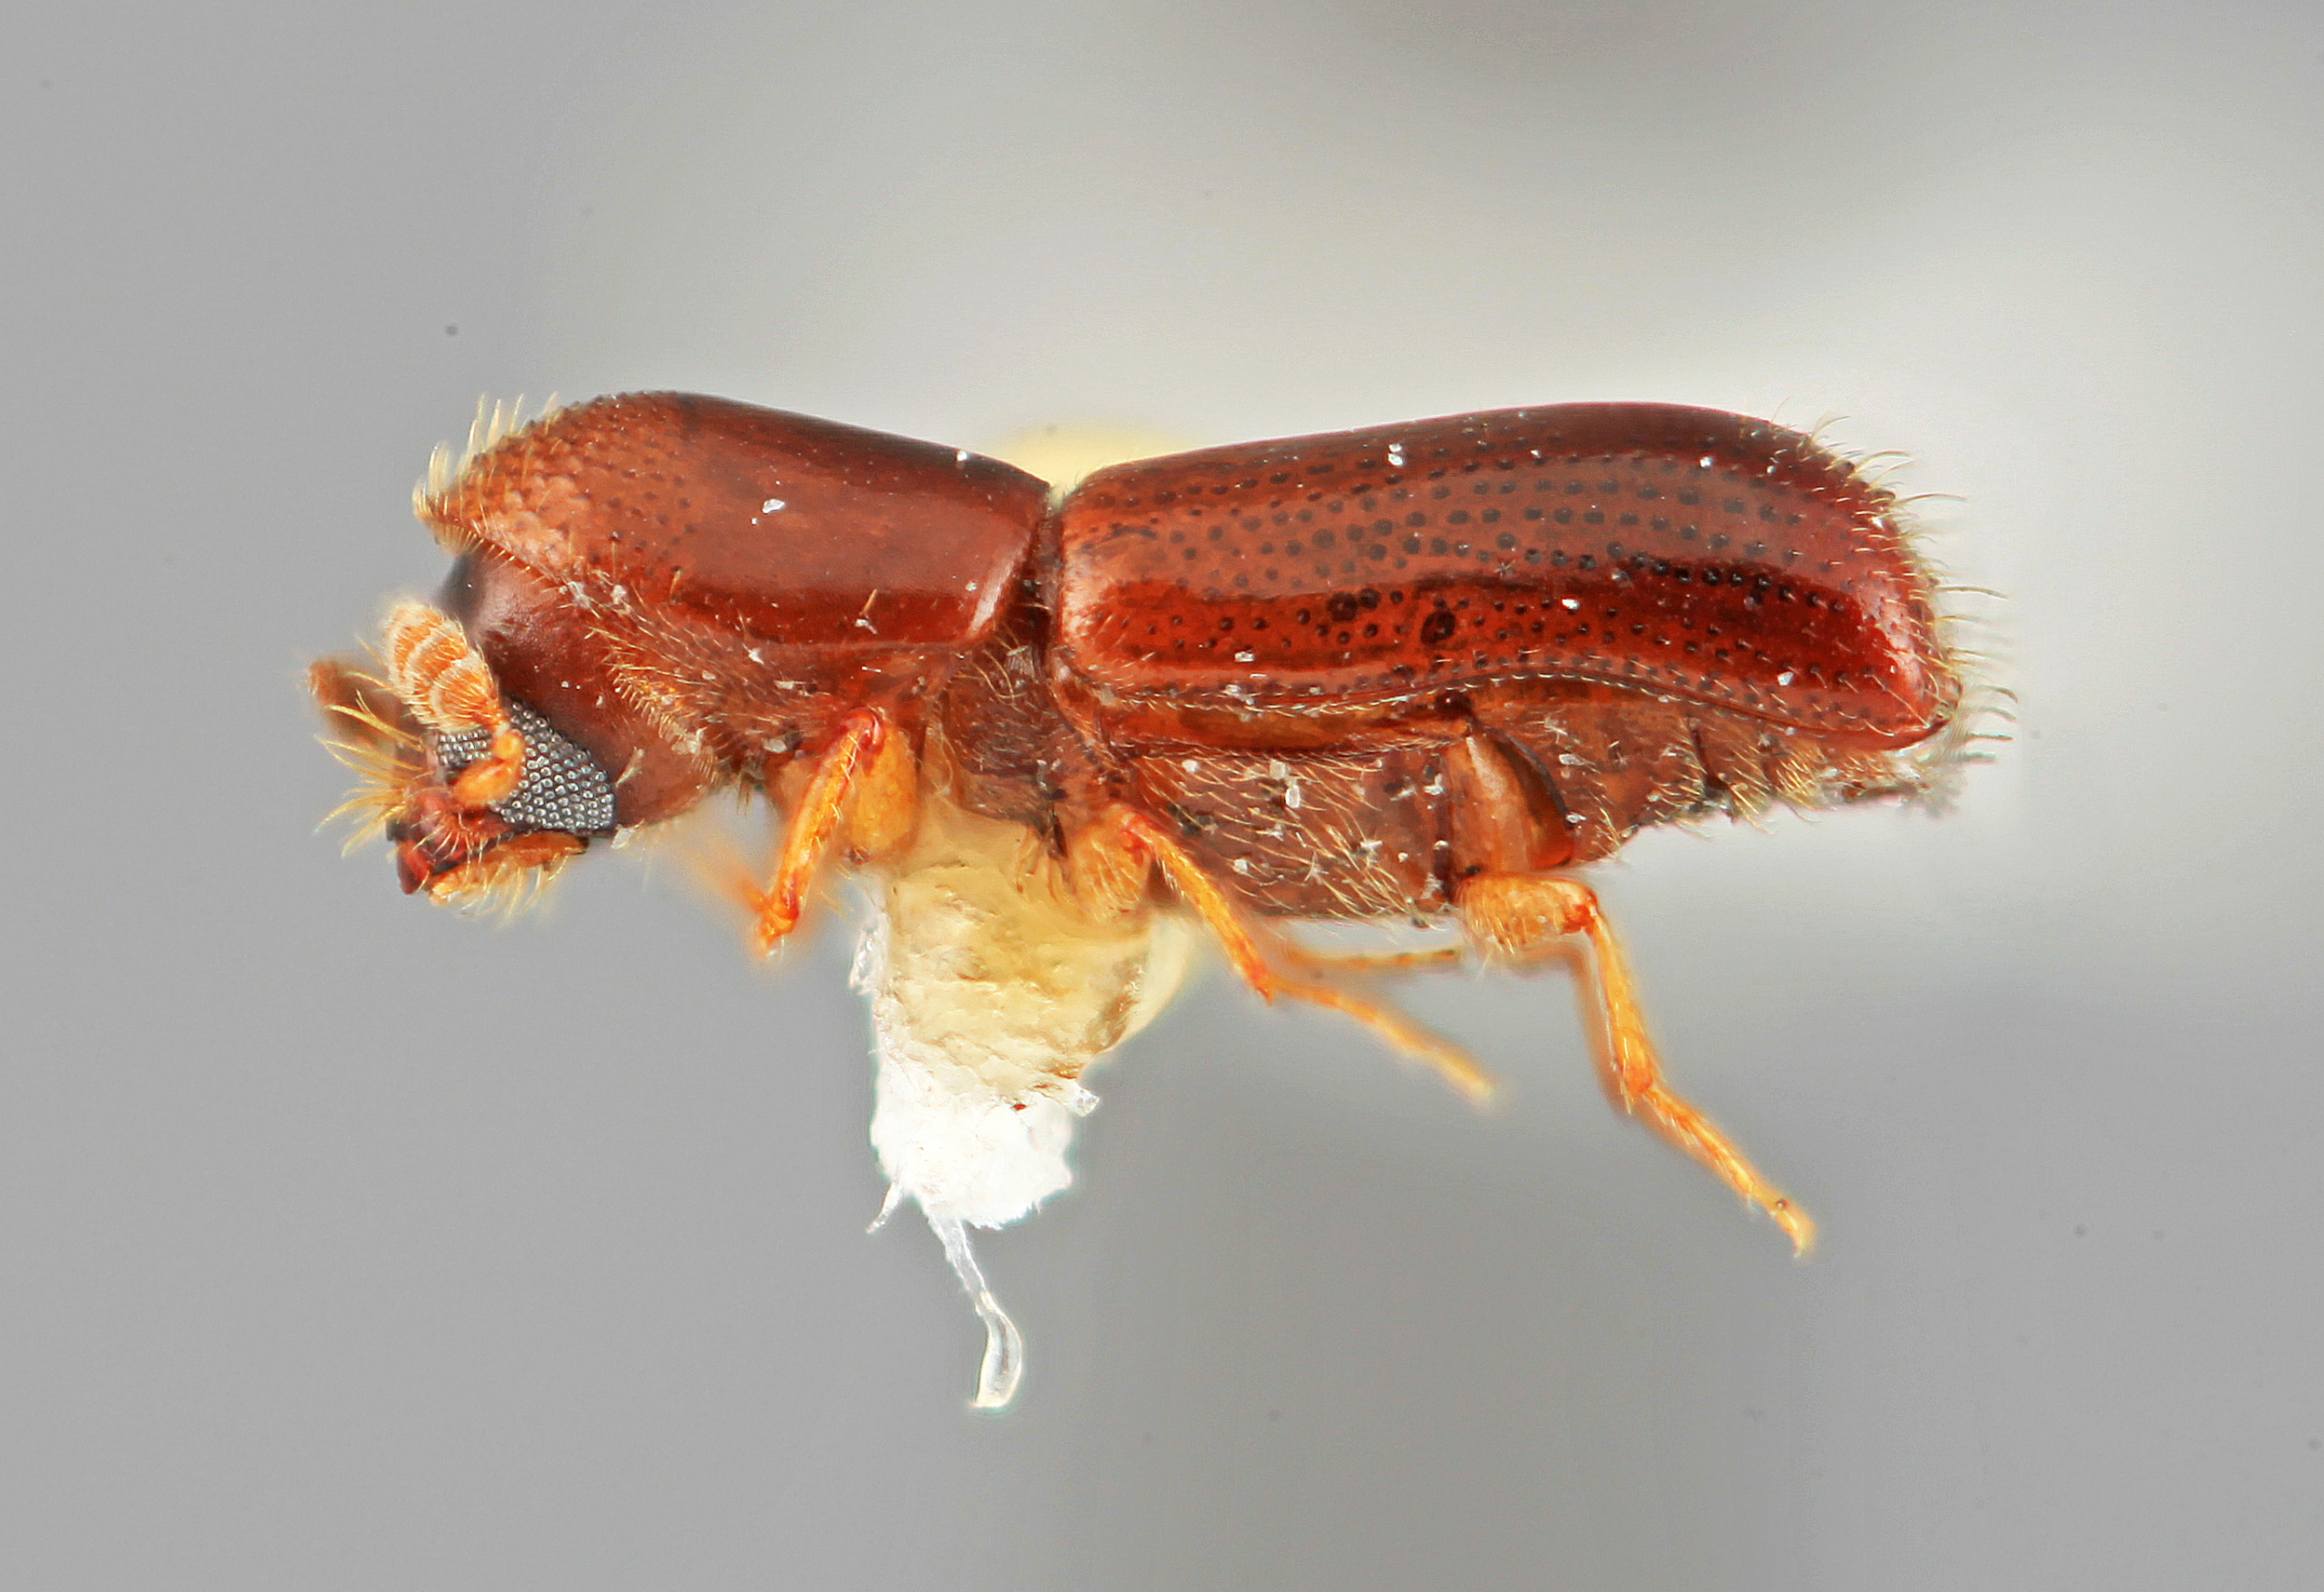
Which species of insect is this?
Gnathotrupes crecentus
